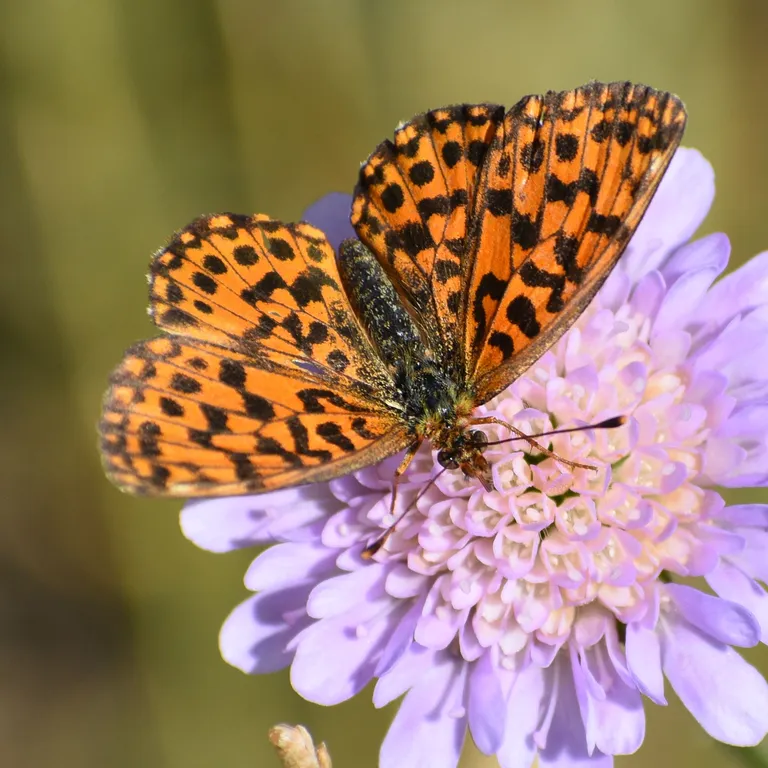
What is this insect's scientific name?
Boloria dia
